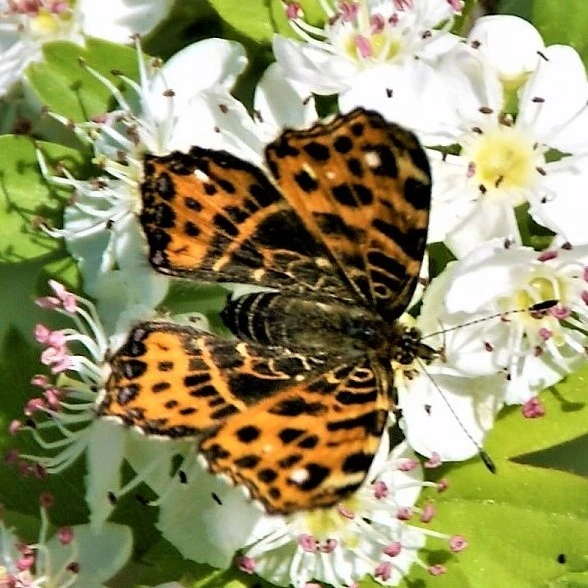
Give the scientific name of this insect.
Araschnia levana
